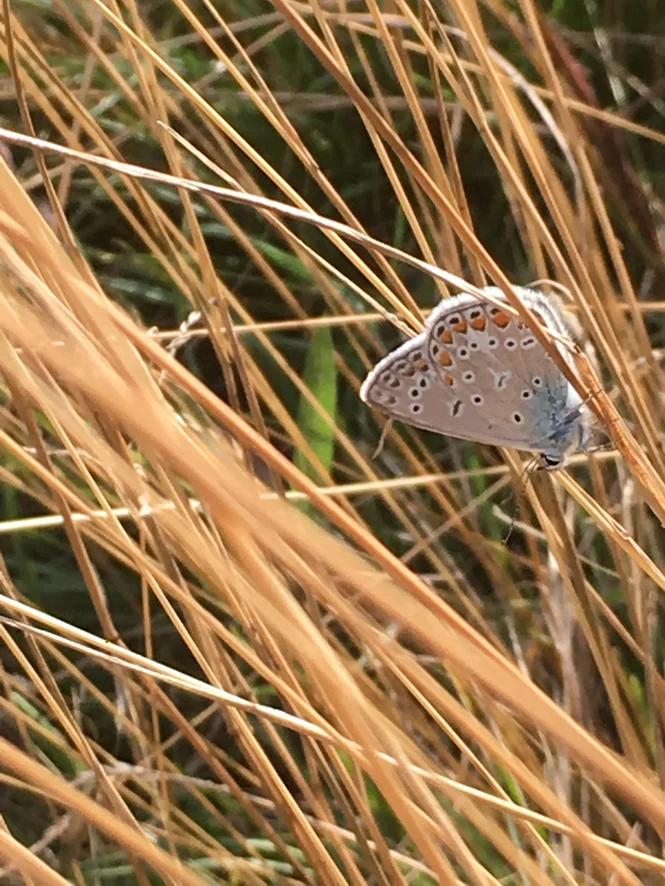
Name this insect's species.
Polyommatus icarus
